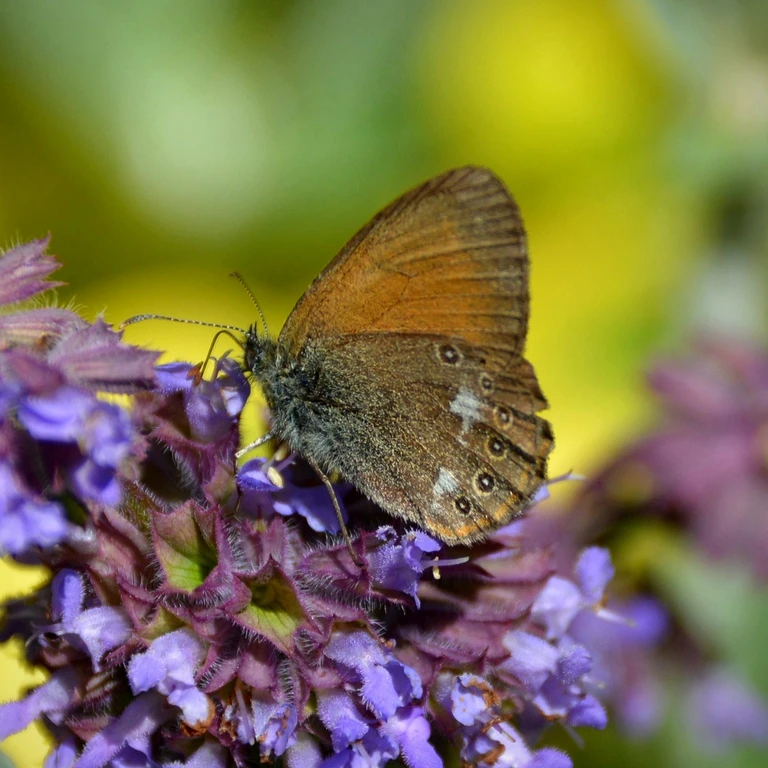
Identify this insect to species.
Coenonympha glycerion (also Coenonympha iphis)
